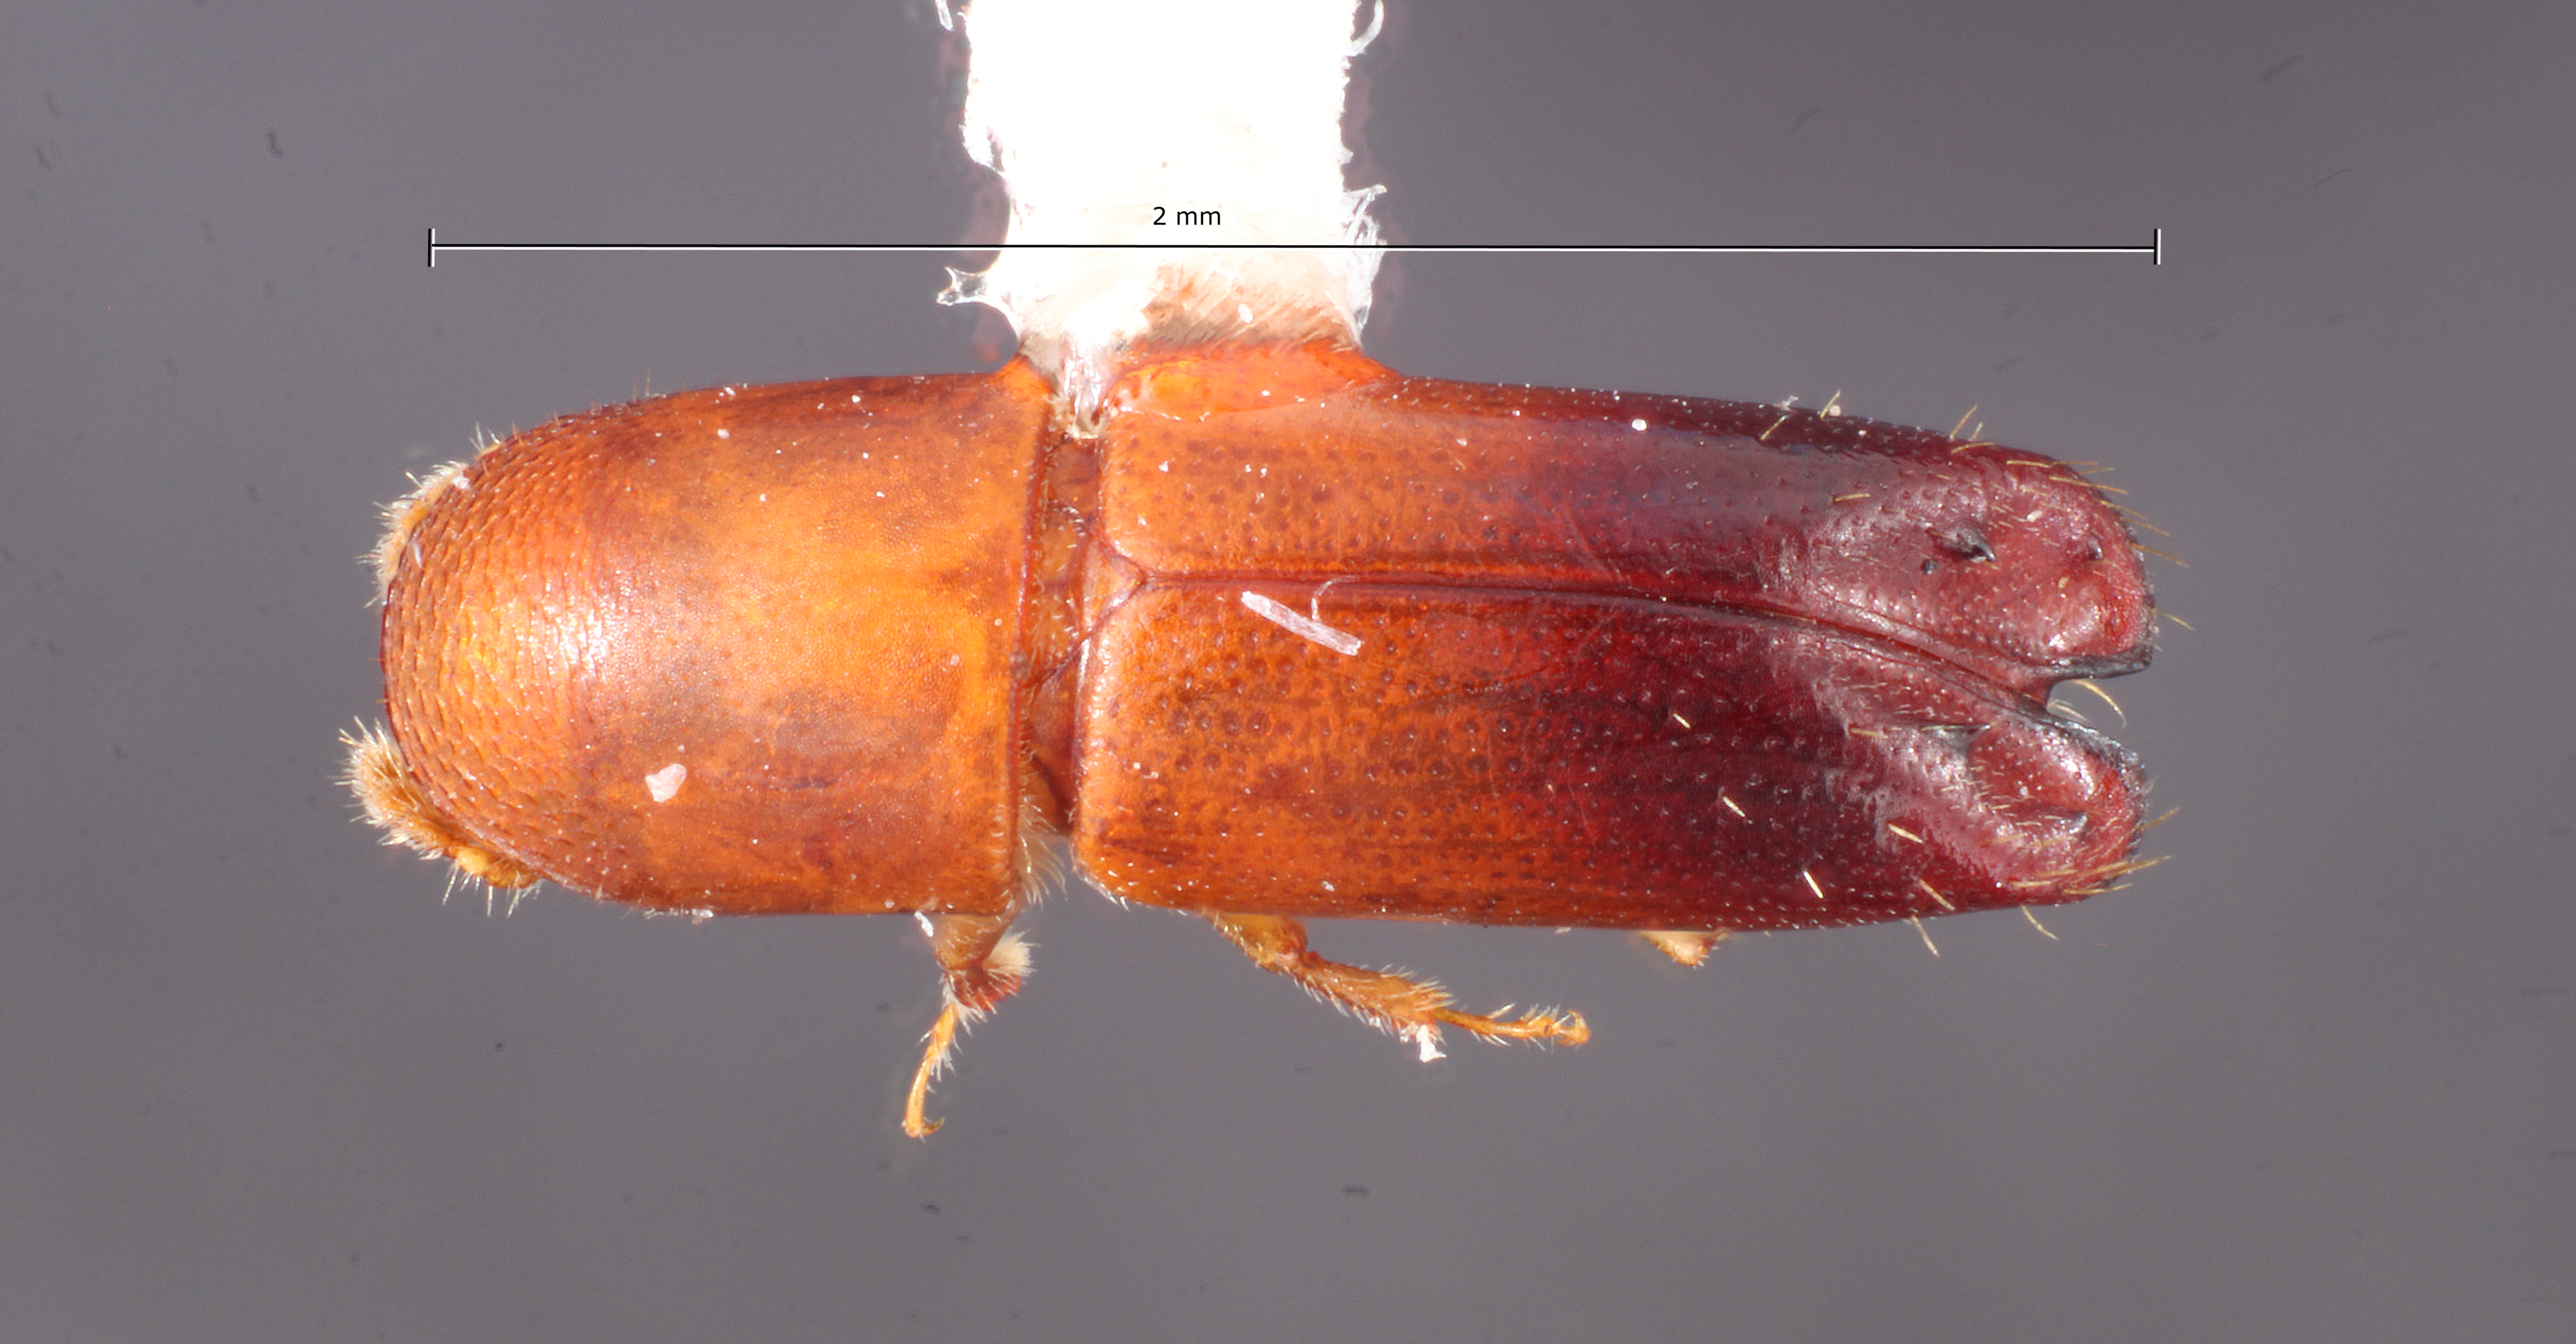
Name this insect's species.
Monarthrum dimidiatum
